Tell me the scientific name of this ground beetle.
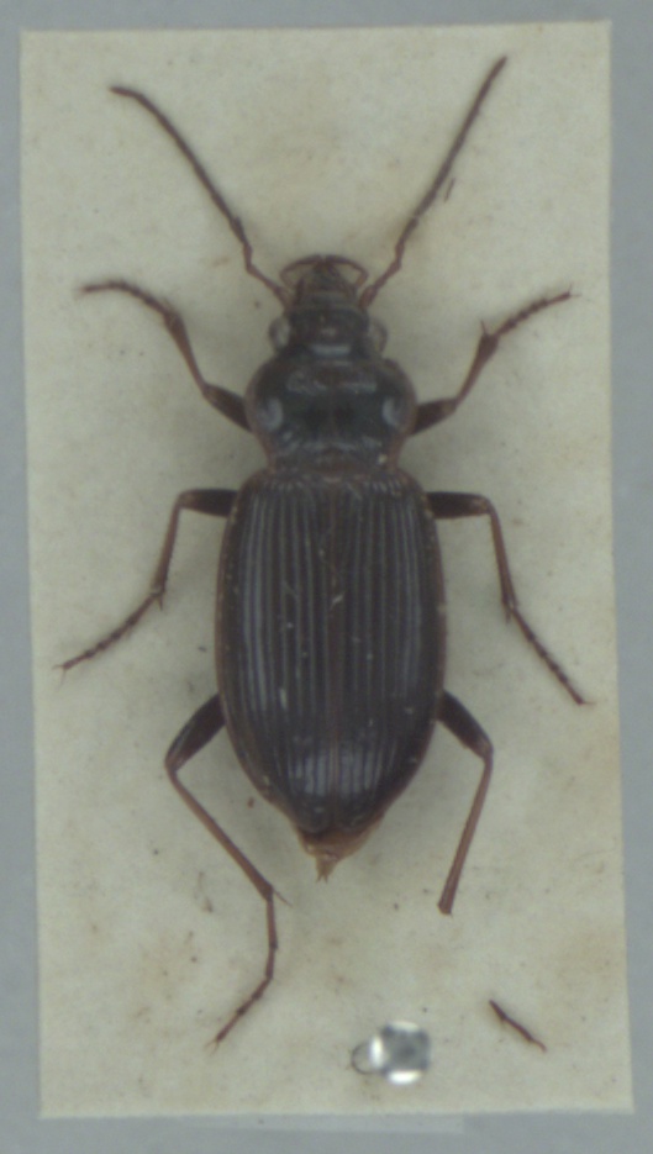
Nebria brevicollis
